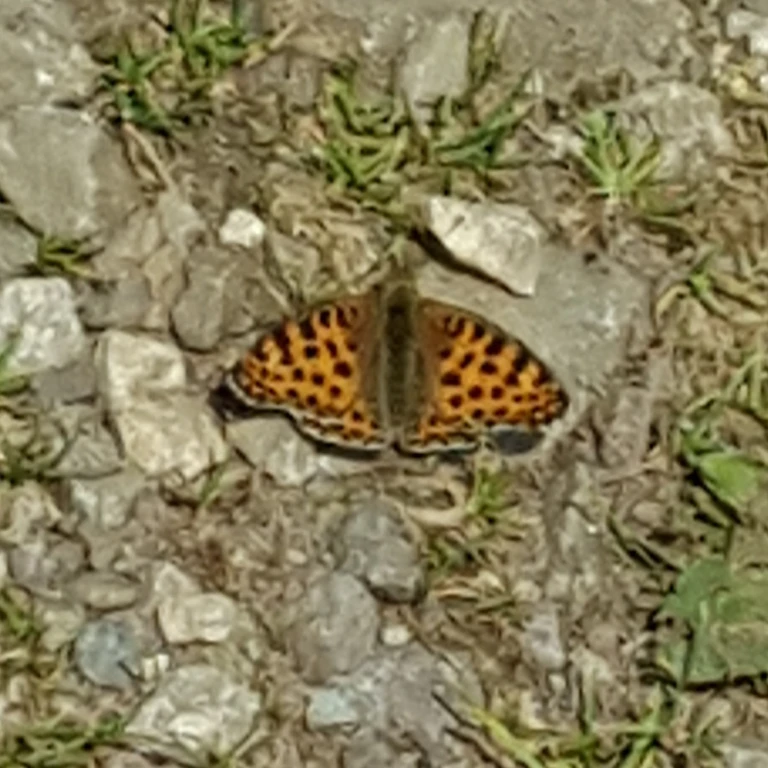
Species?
Issoria lathonia
